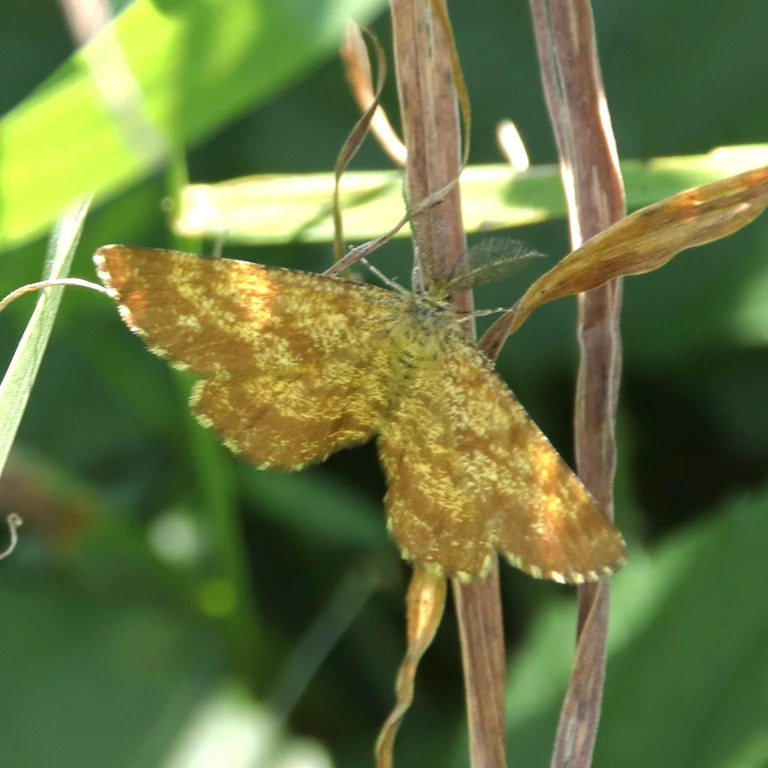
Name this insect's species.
Ematurga atomaria
